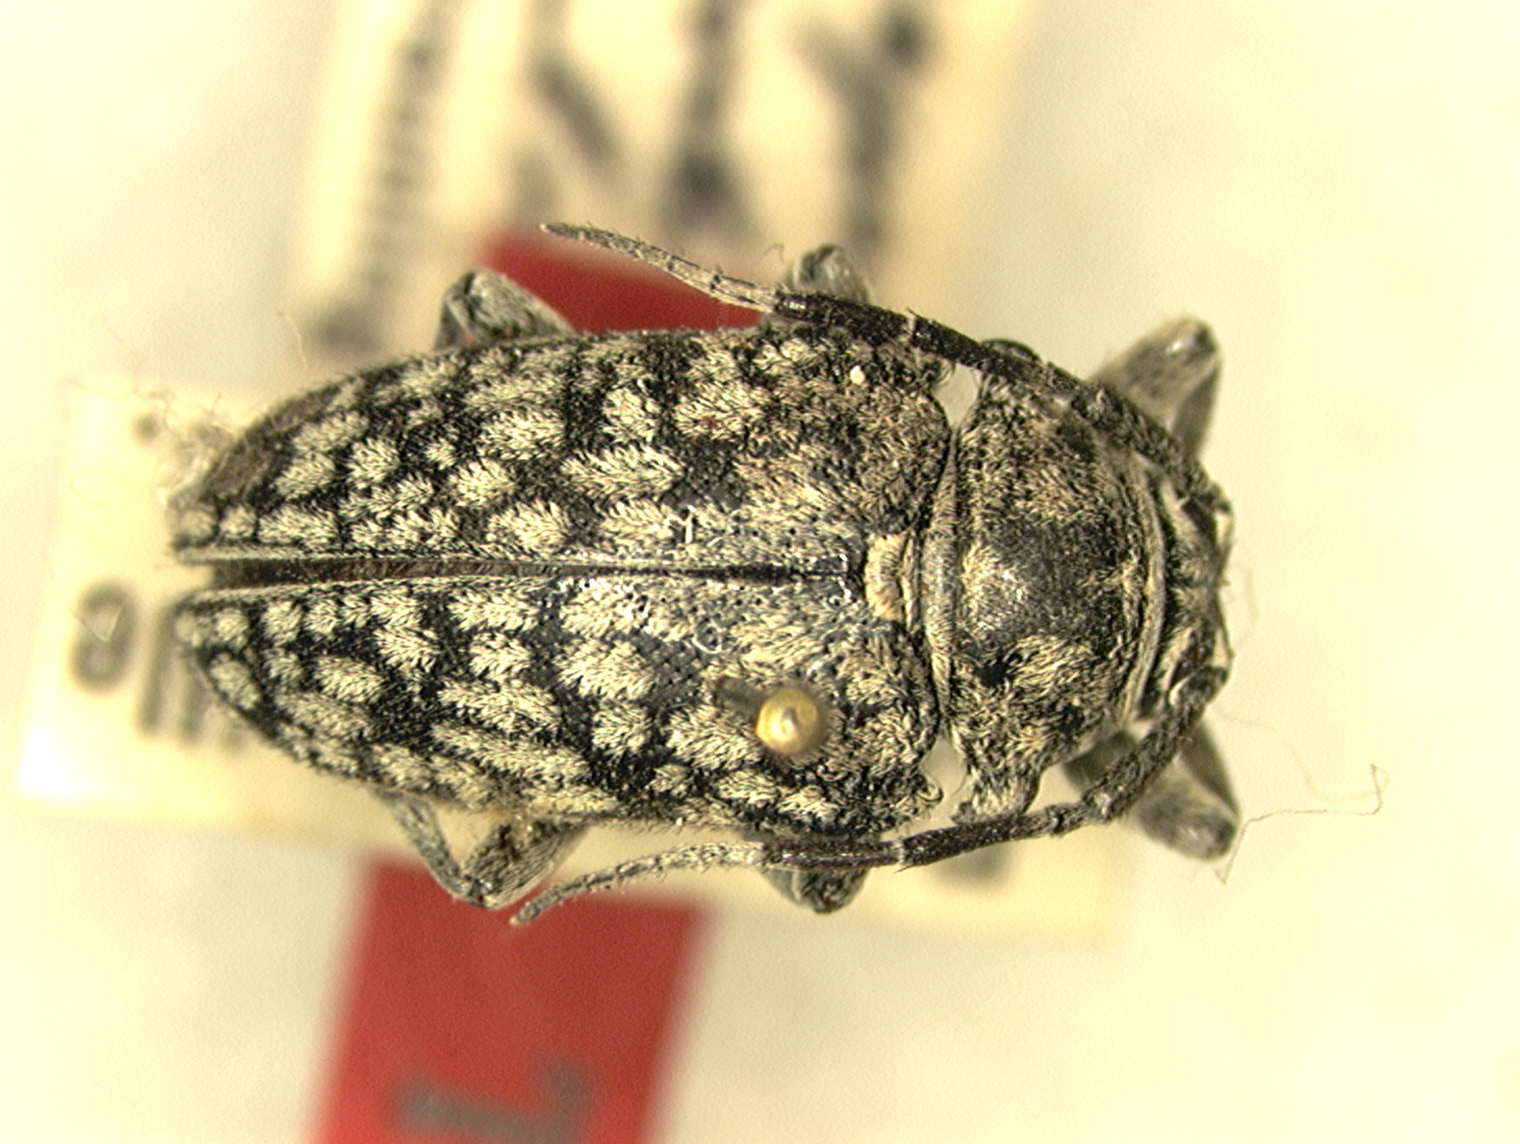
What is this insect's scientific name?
Freopsis leucostictica
